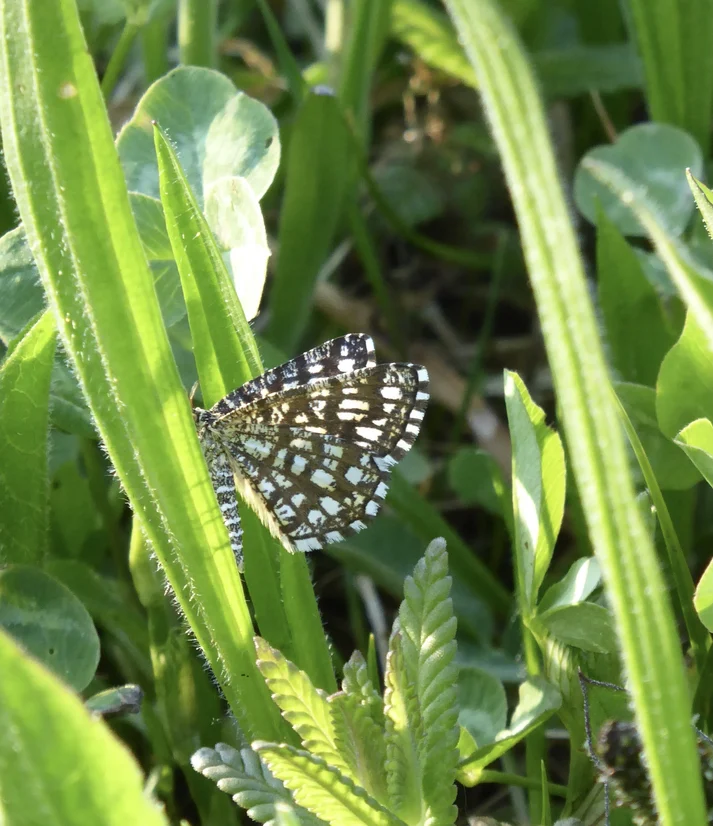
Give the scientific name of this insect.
Chiasmia clathrata
